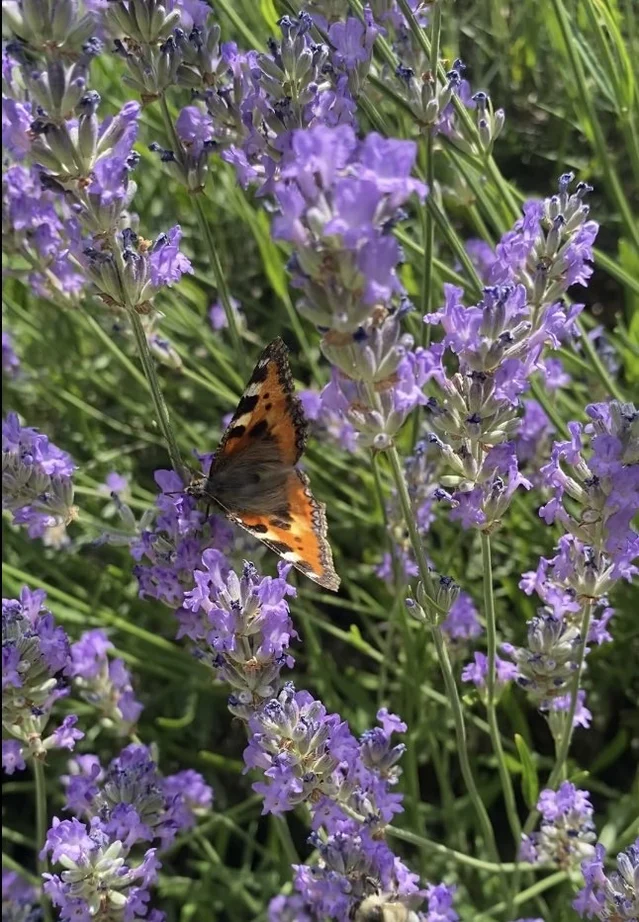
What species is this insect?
Aglais urticae
